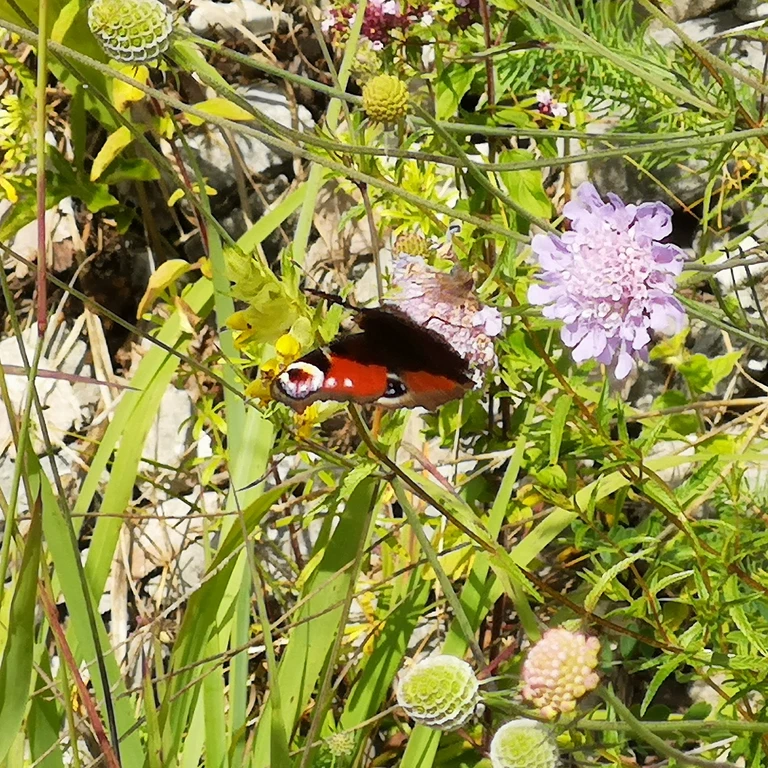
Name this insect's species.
Aglais io
